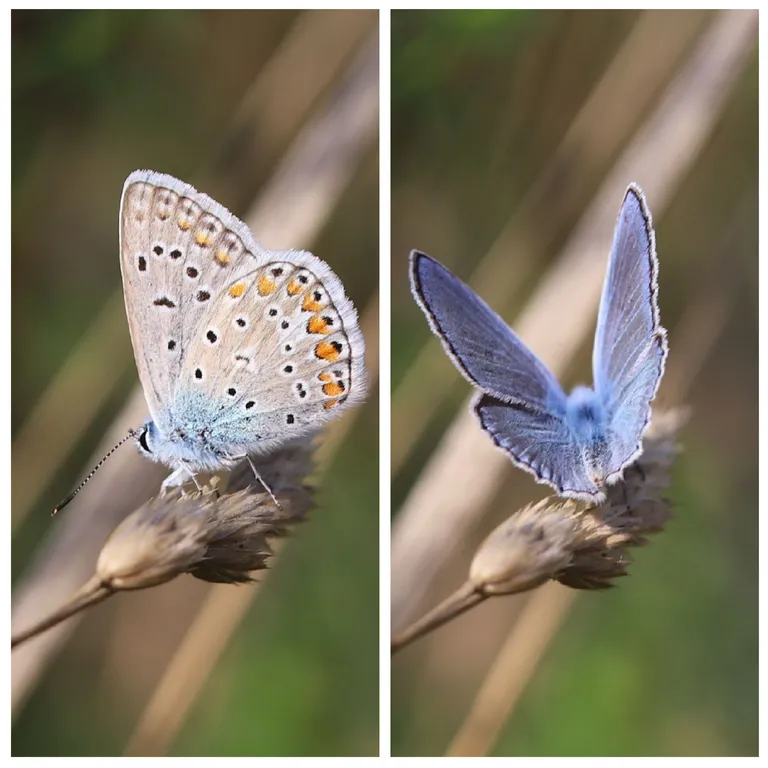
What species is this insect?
Polyommatus icarus
